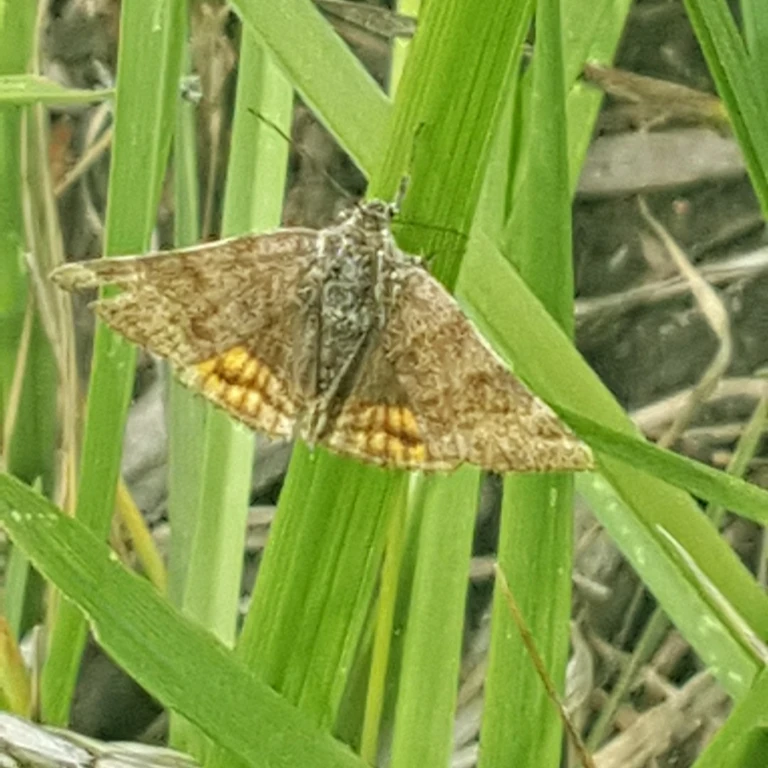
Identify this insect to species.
Euclidia glyphica
